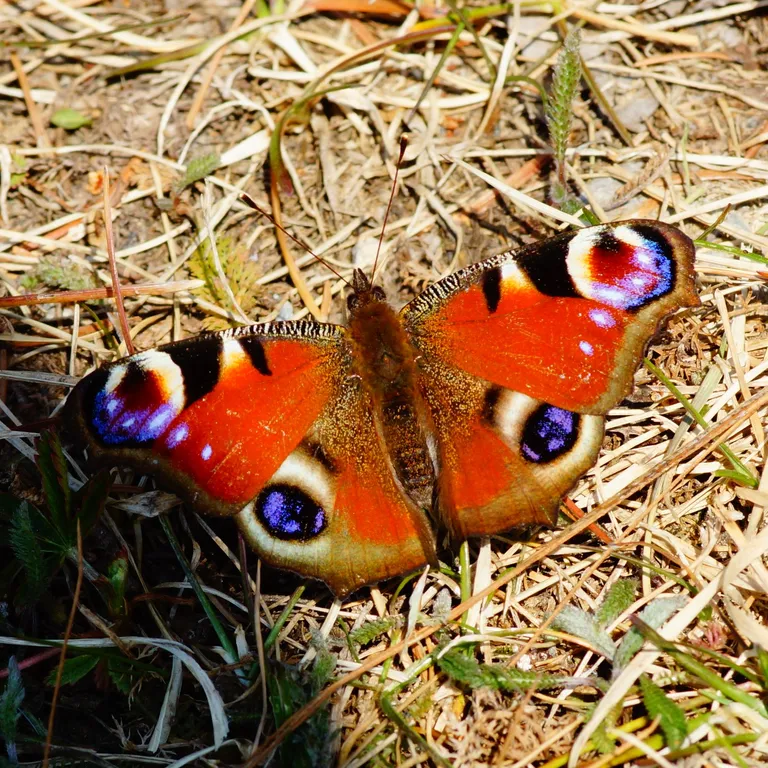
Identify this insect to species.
Aglais io
